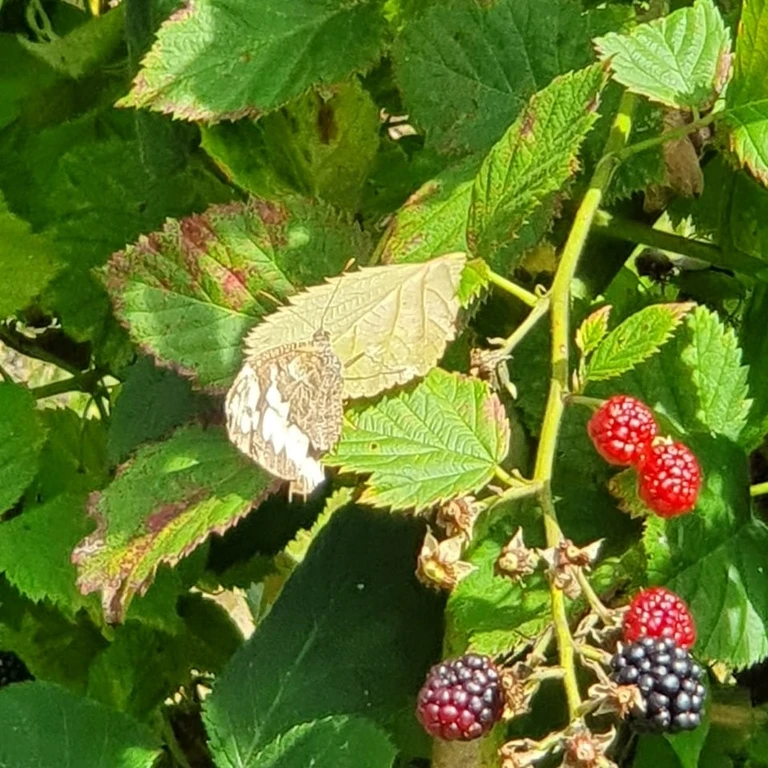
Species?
Brintesia circe
